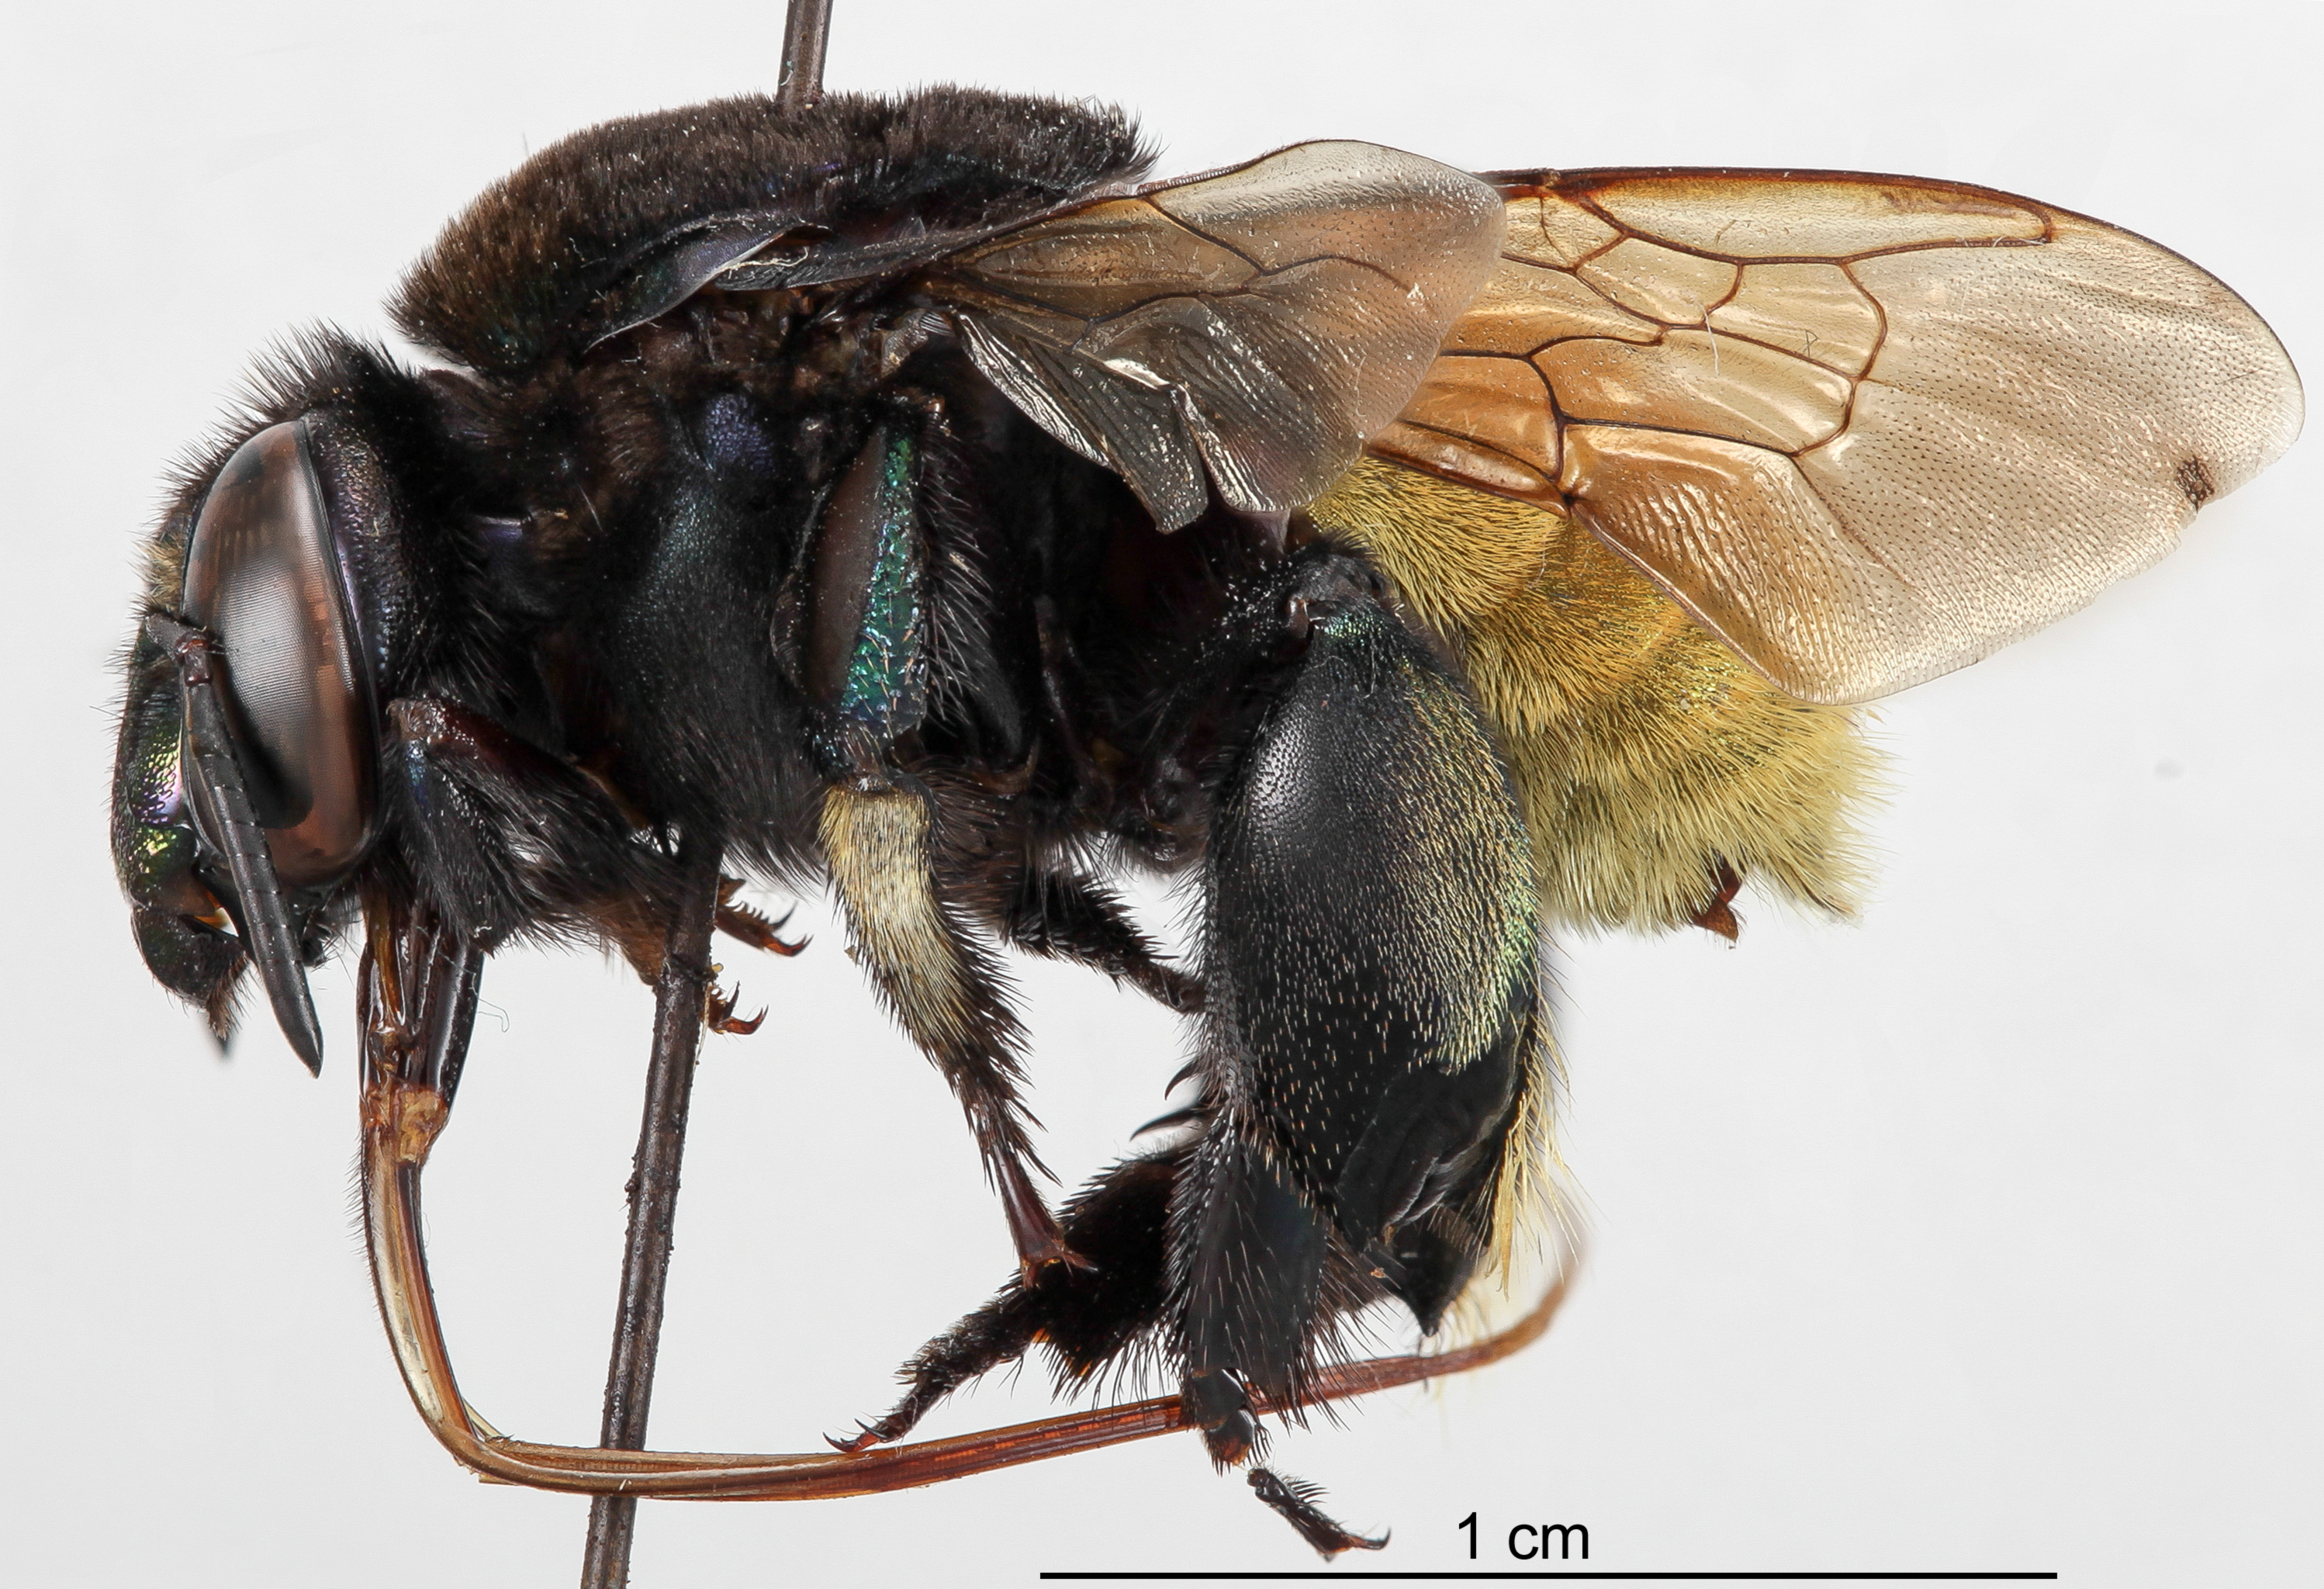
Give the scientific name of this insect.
Eufriesea surinamensis
